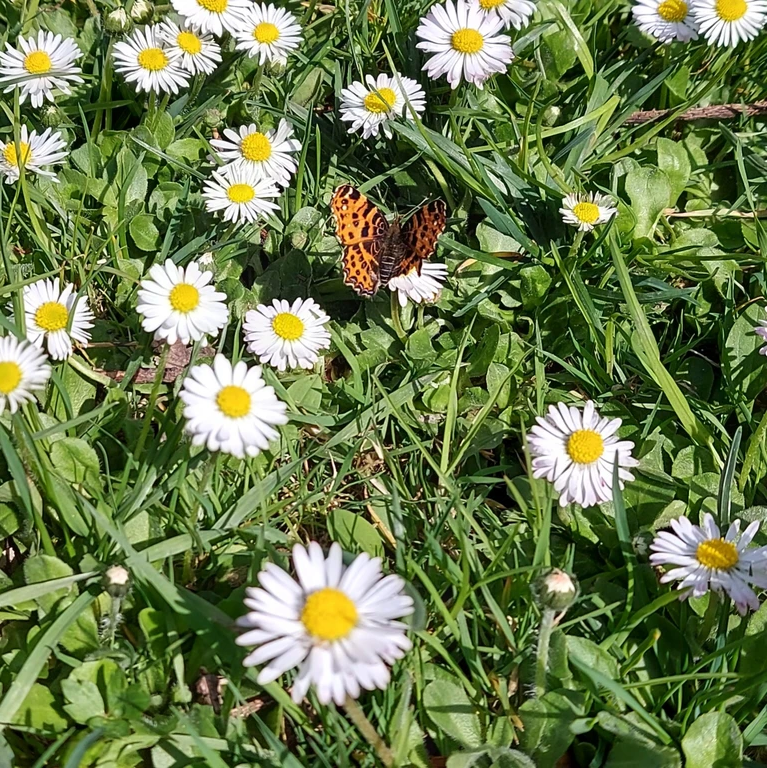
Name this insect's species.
Araschnia levana
